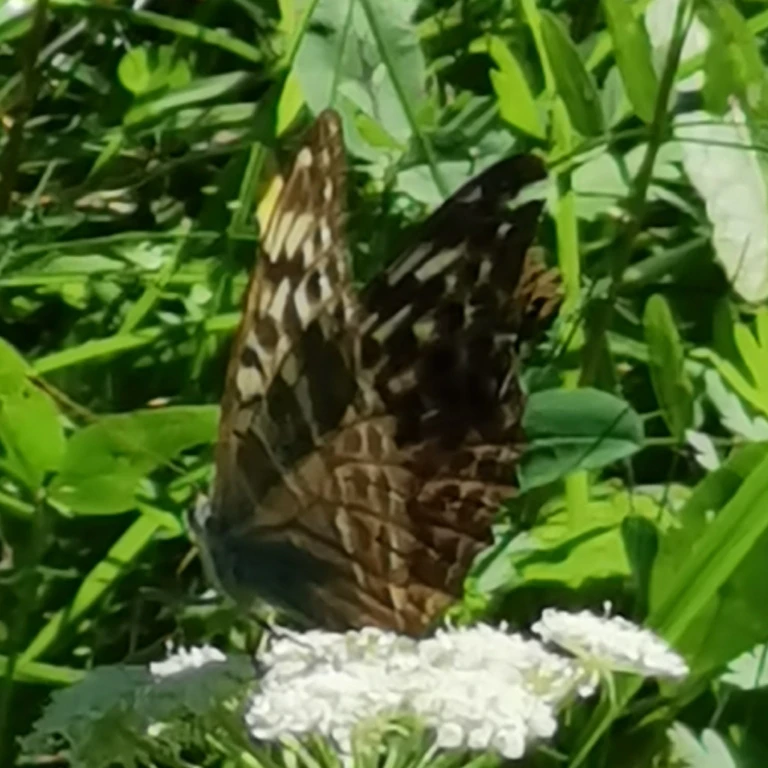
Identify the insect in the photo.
Argynnis paphia
